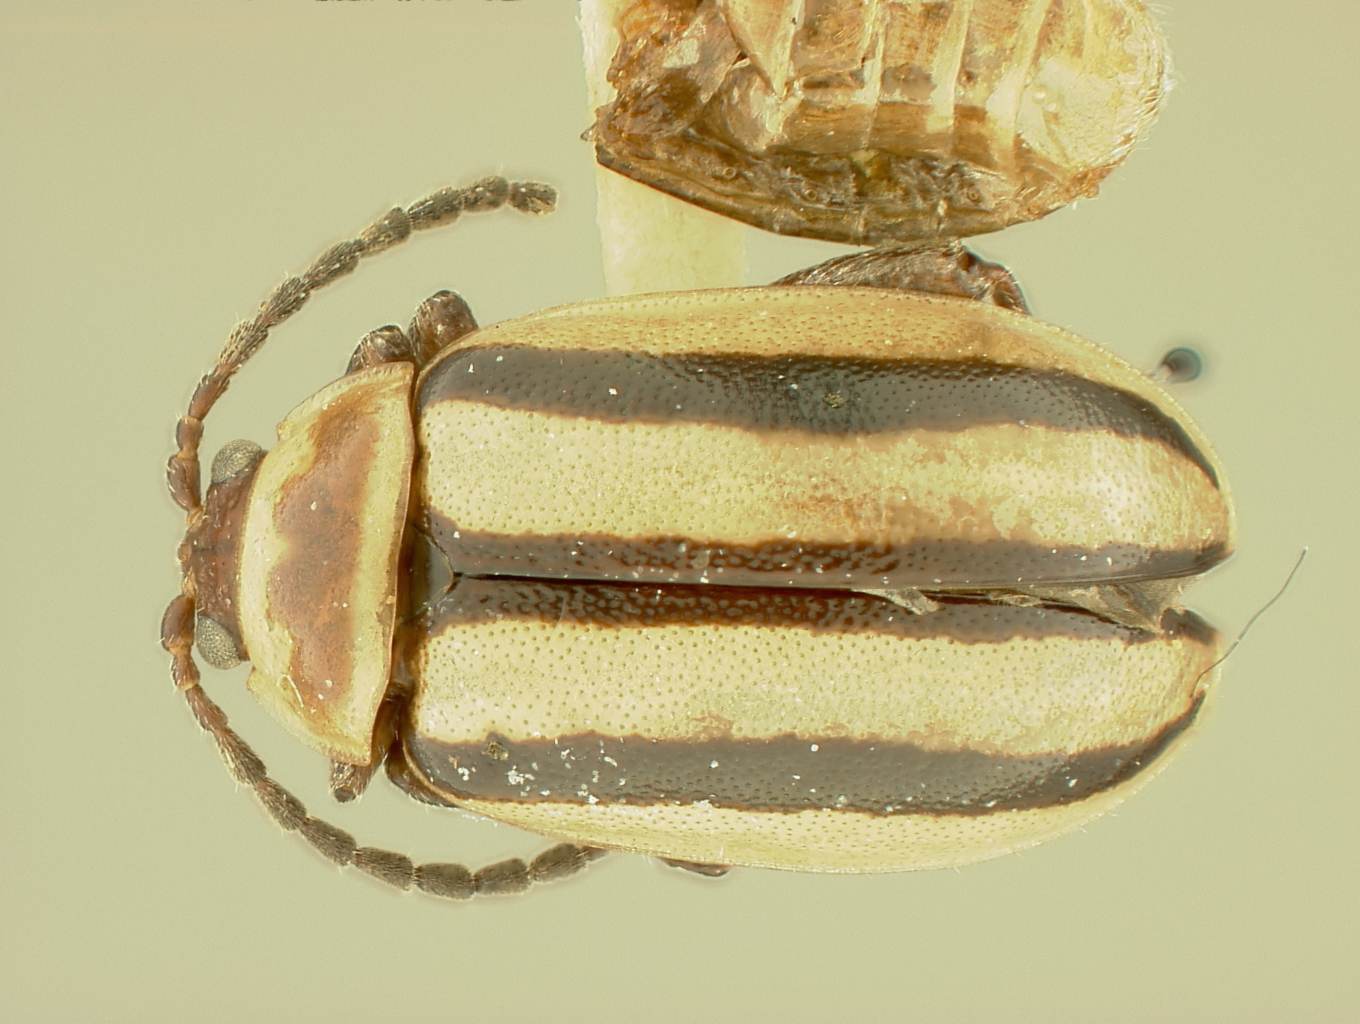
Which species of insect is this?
Oedionychus perplexus
